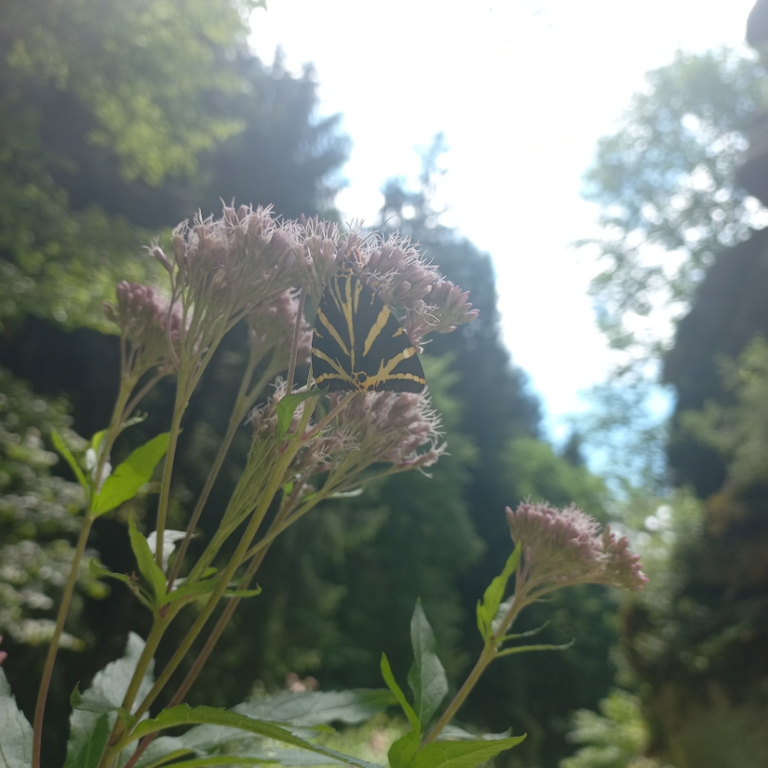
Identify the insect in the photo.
Euplagia quadripunctaria
